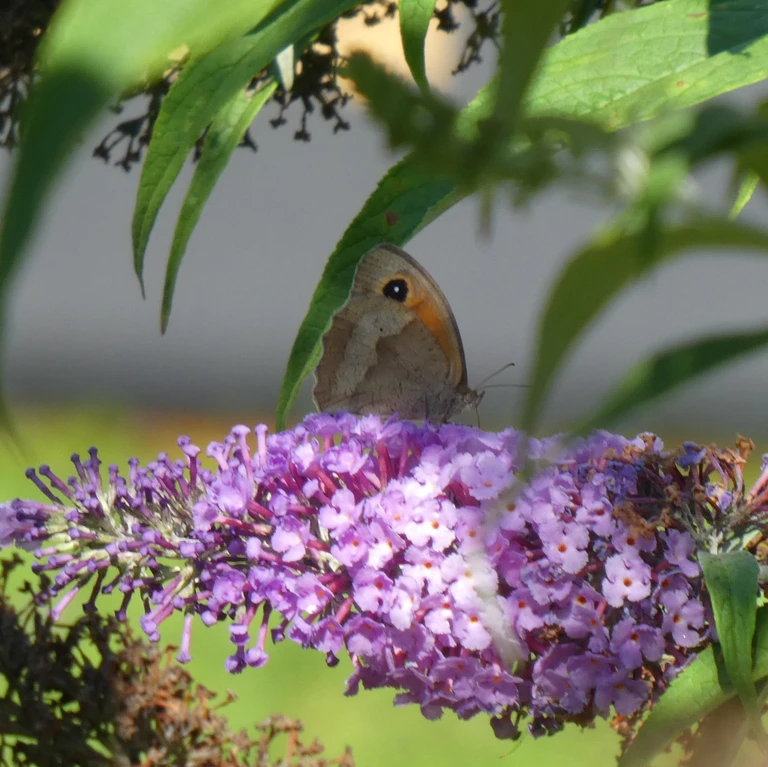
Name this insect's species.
Maniola jurtina
